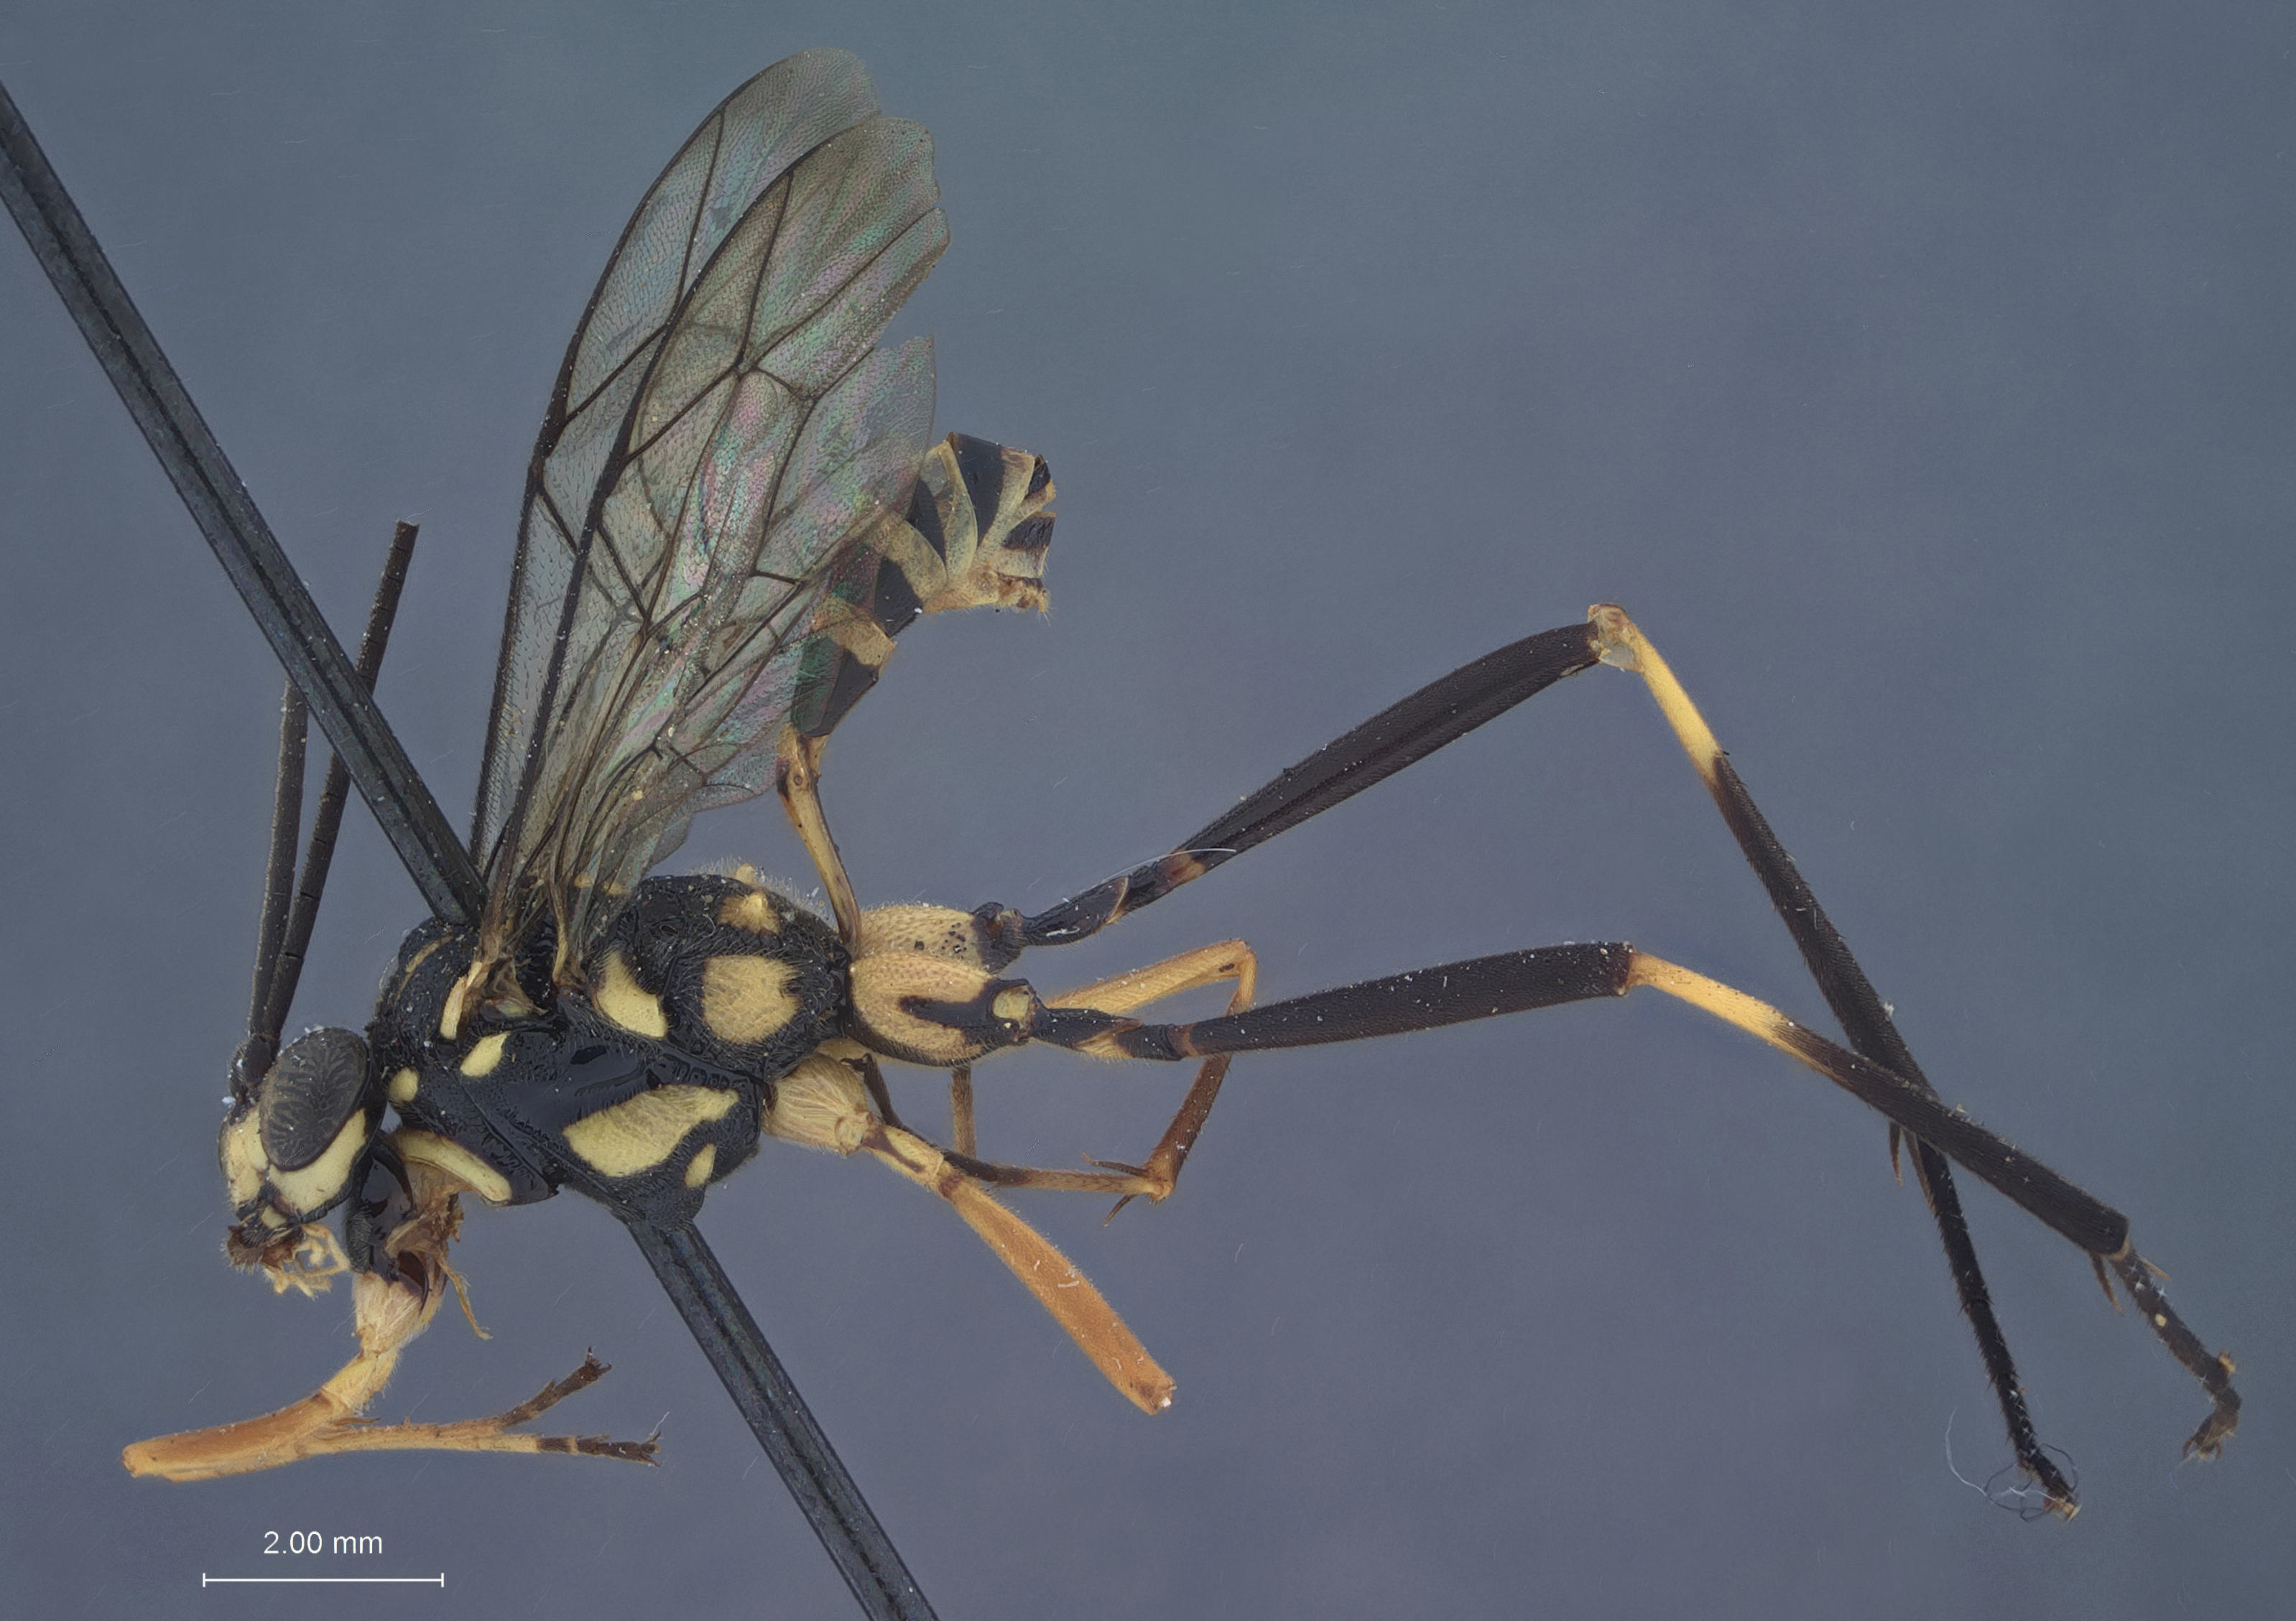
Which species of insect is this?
Crypturopsis microgaster
